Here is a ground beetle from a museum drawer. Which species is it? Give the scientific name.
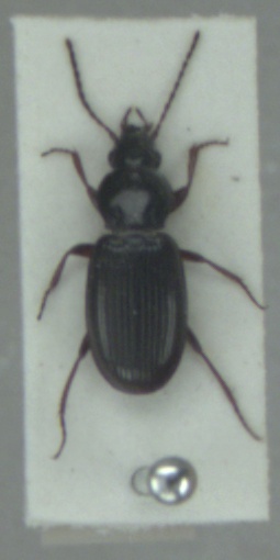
Pterostichus strenuus
